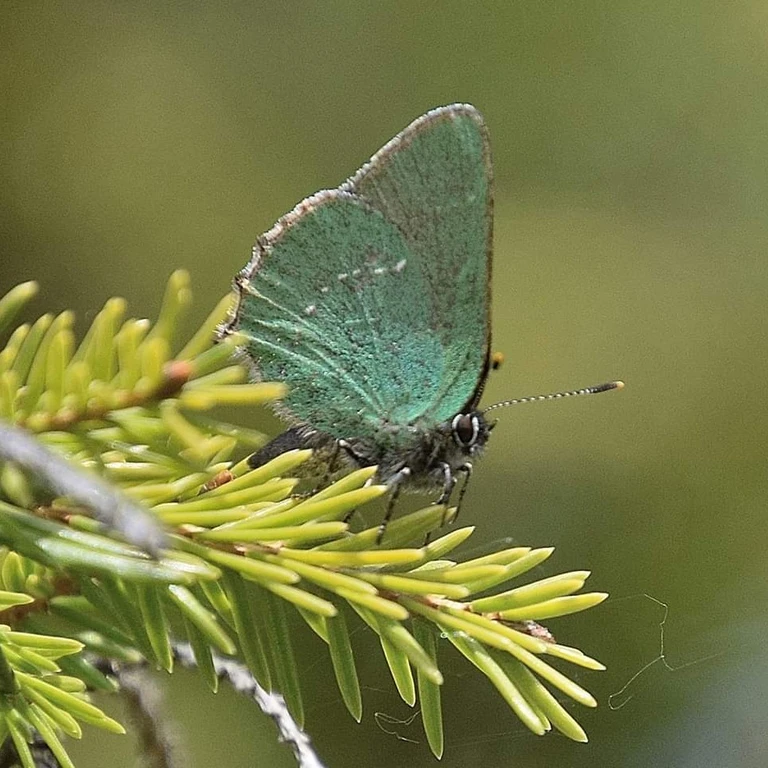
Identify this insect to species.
Callophrys rubi
